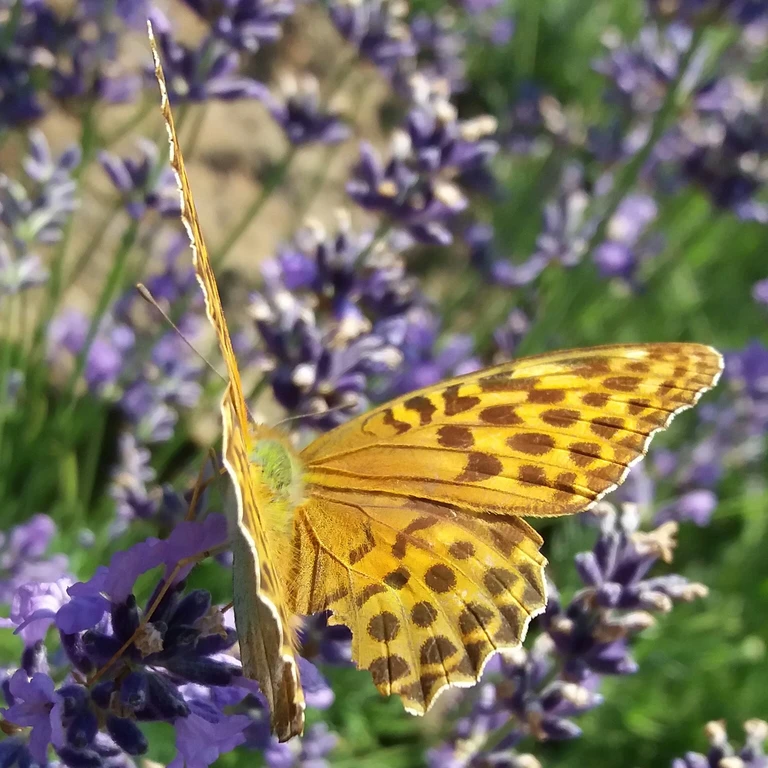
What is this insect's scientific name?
Argynnis paphia
